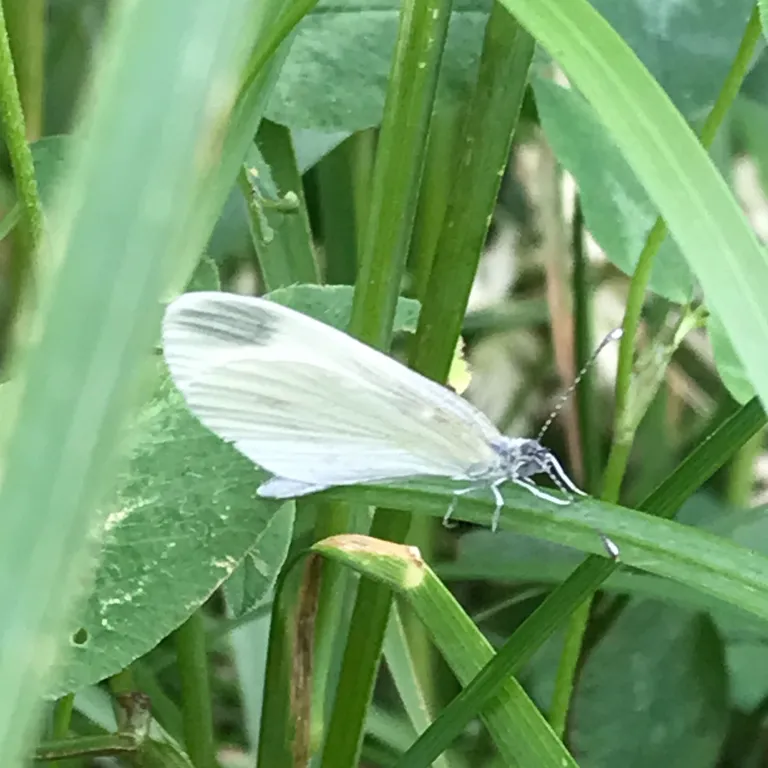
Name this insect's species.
Leptidea sinapis/juvernica
